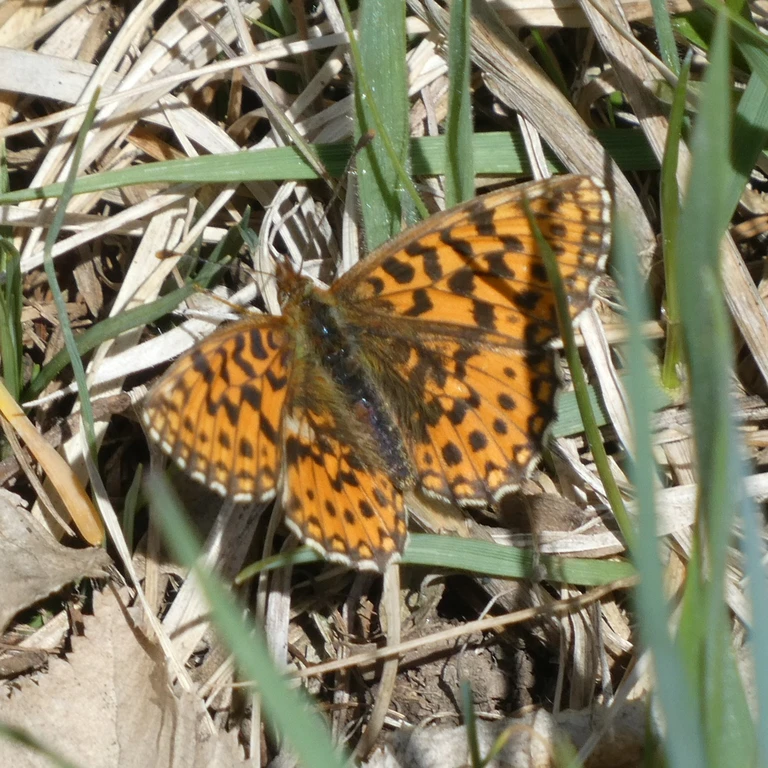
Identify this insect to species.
Boloria dia
